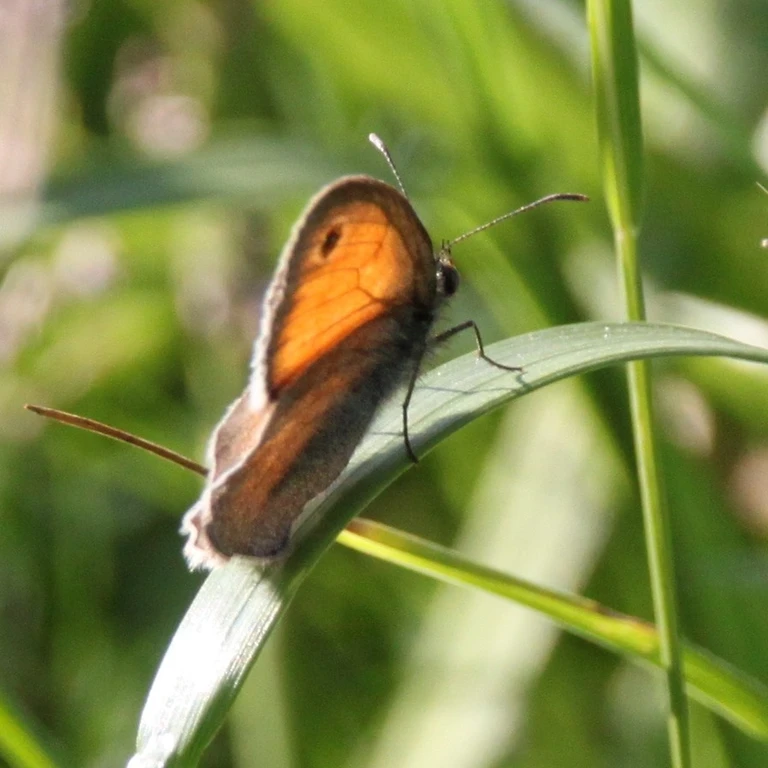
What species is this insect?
Coenonympha pamphilus
